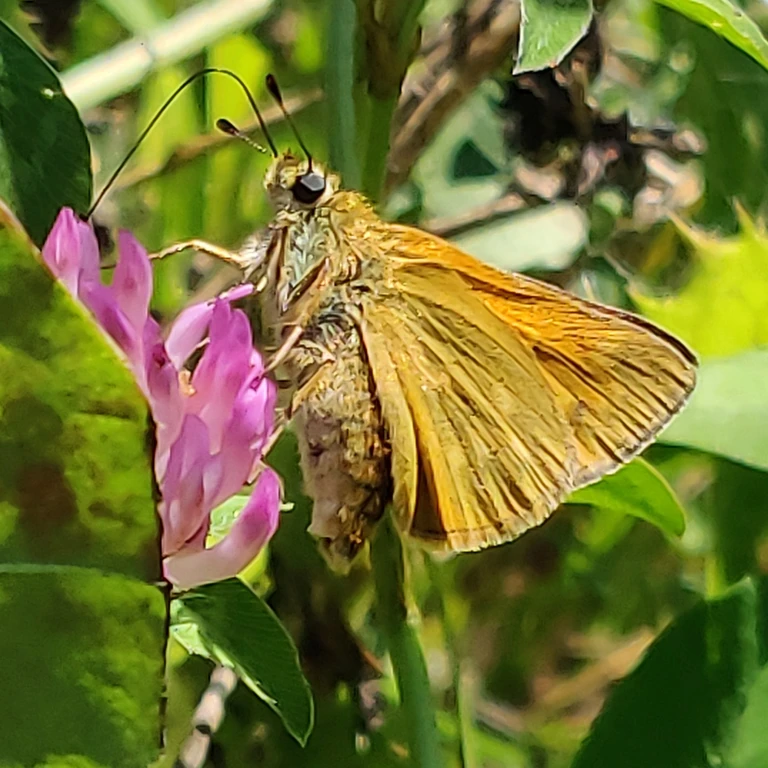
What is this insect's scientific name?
Ochlodes sylvanus (also Ochlodes venata)
